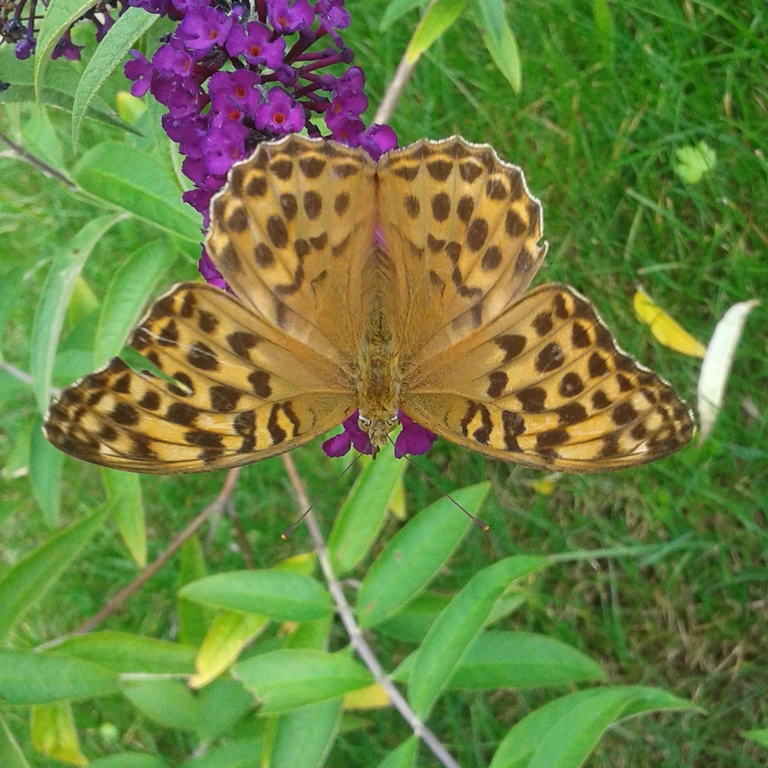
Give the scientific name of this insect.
Argynnis paphia
